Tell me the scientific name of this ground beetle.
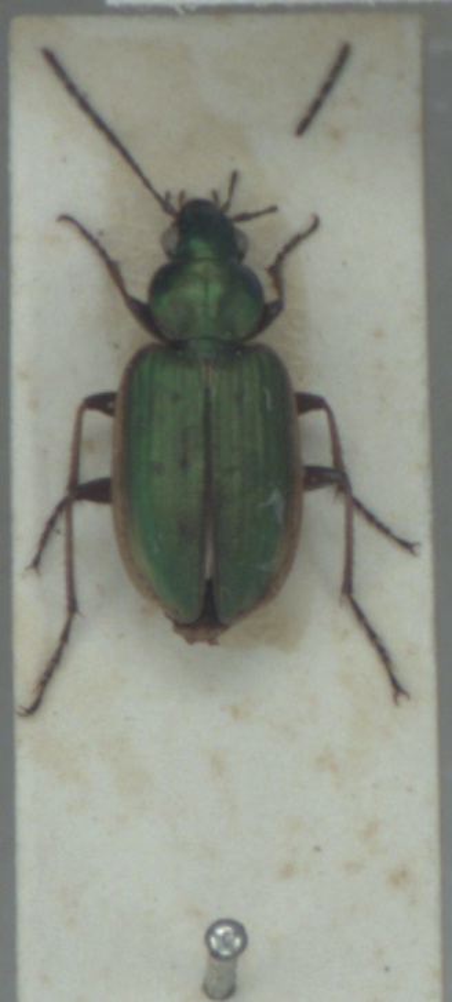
Agonum marginatum
